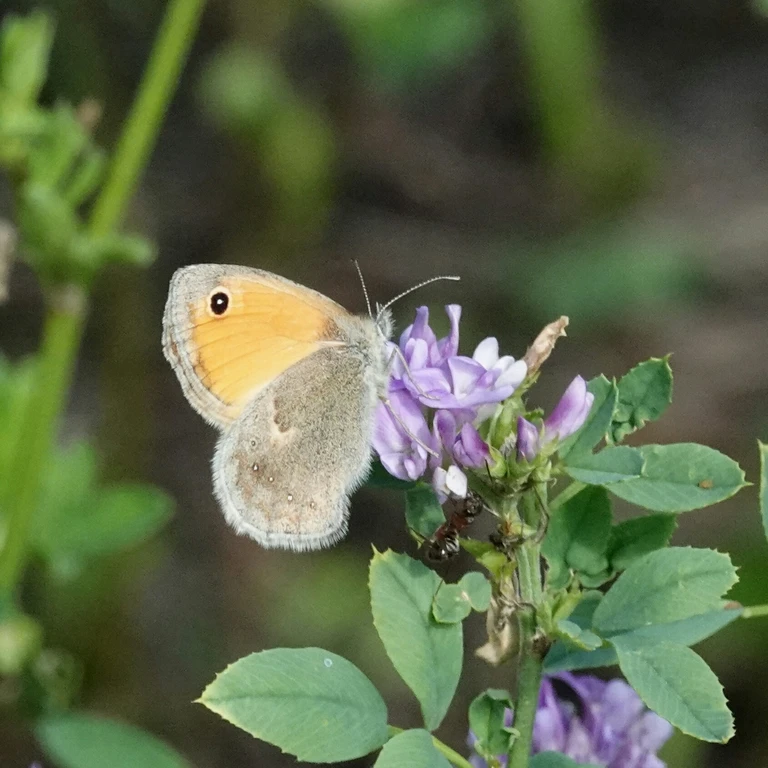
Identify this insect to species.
Coenonympha pamphilus
